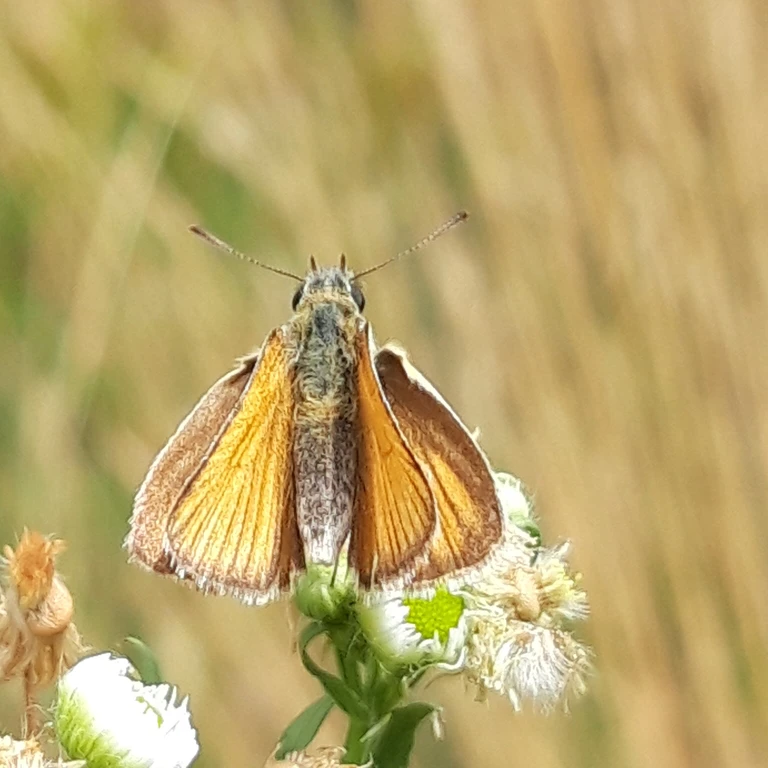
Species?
Thymelicus sylvestris
